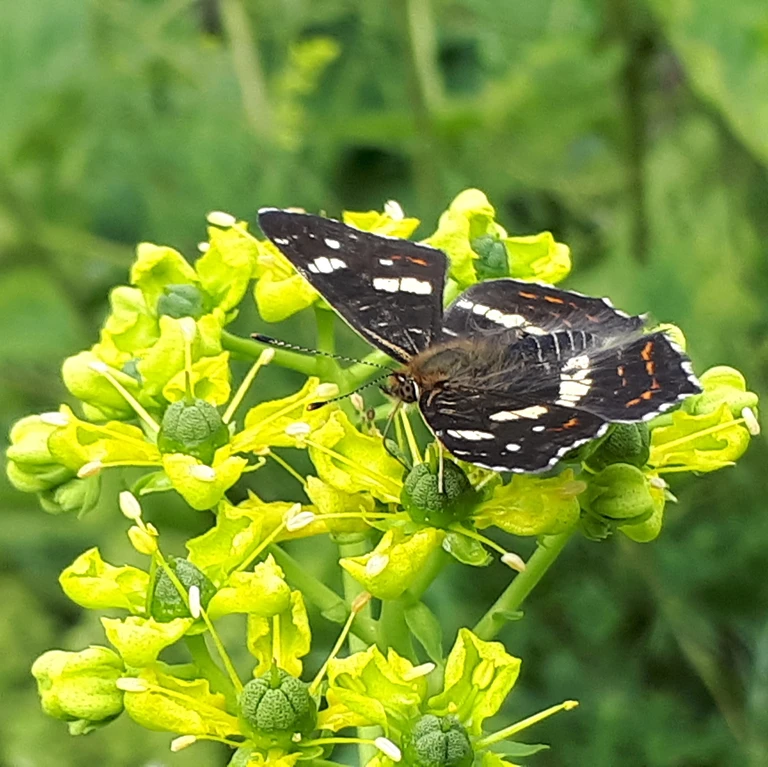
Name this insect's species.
Araschnia levana
